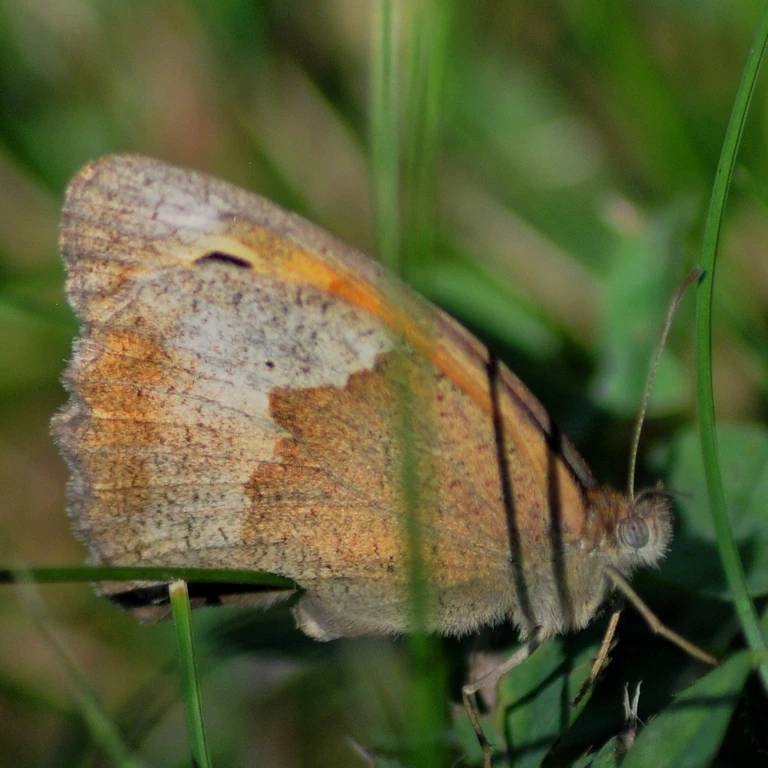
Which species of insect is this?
Maniola jurtina
